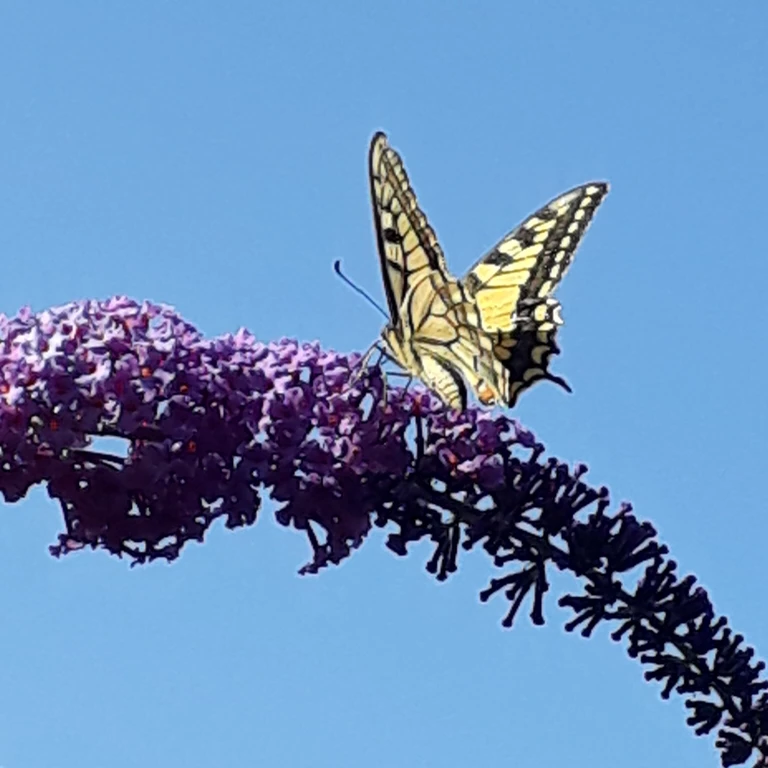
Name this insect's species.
Papilio machaon
